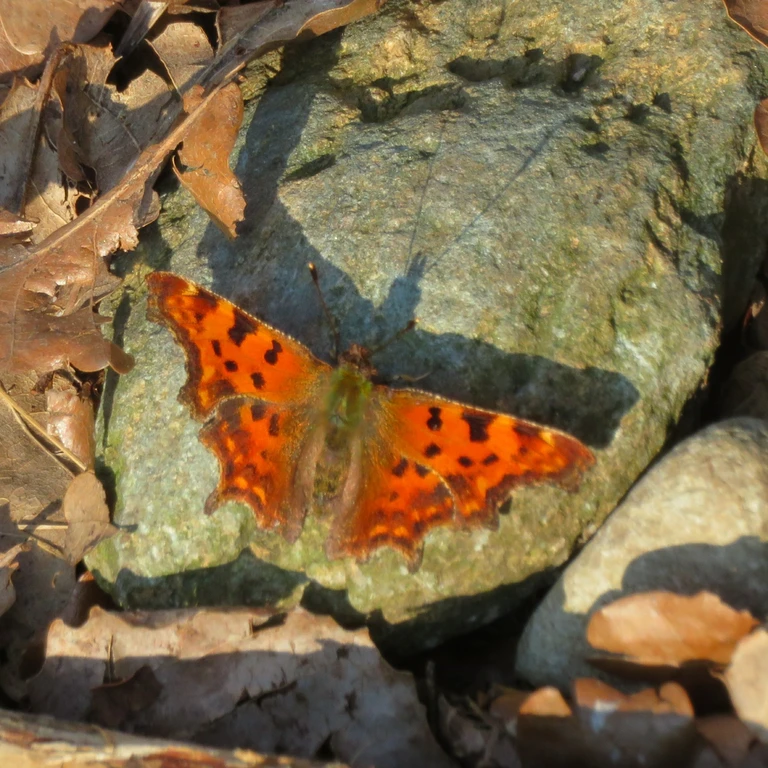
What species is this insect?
Polygonia c-album
